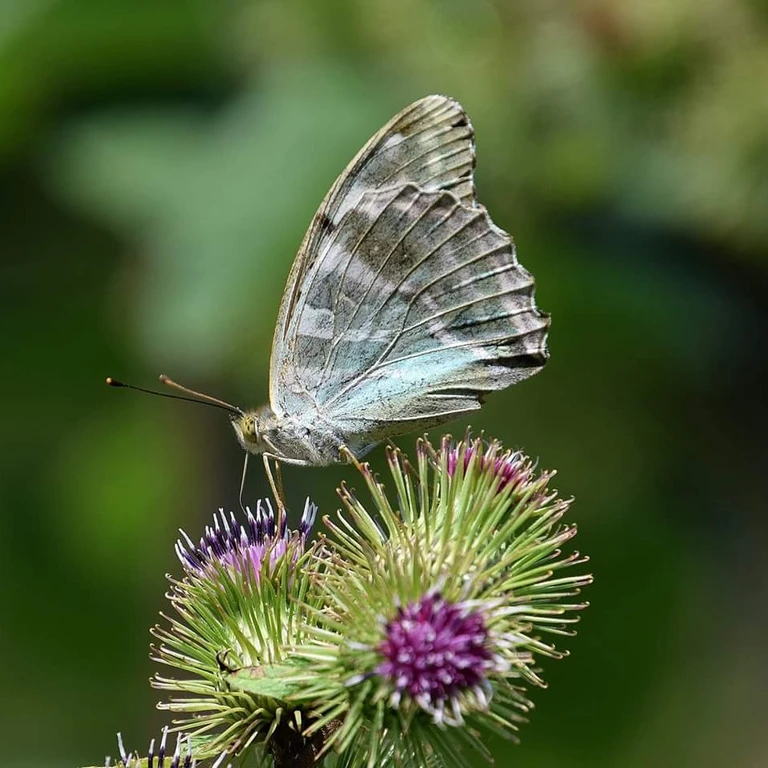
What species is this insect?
Argynnis paphia
